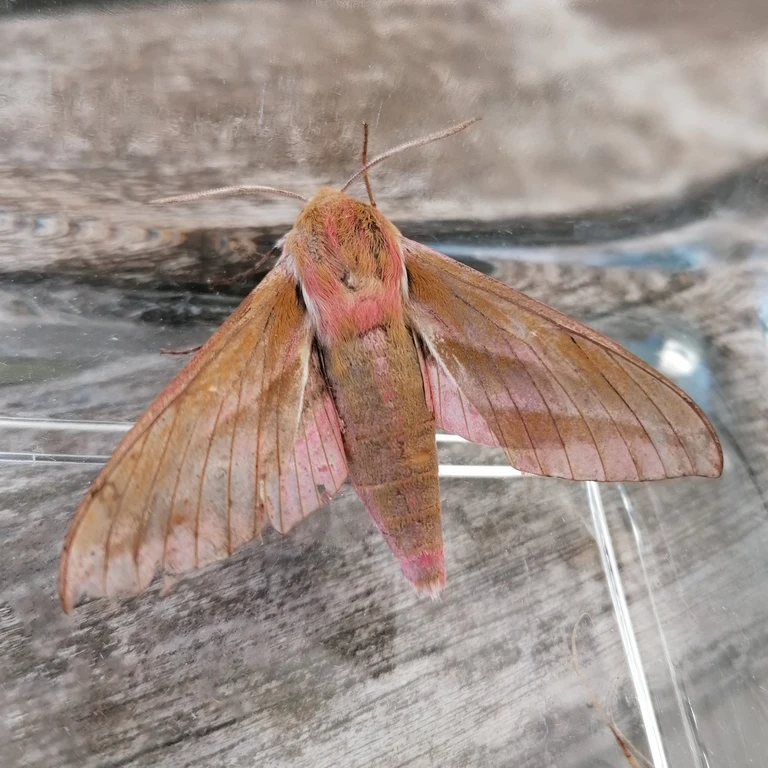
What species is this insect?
Deilephila elpenor
